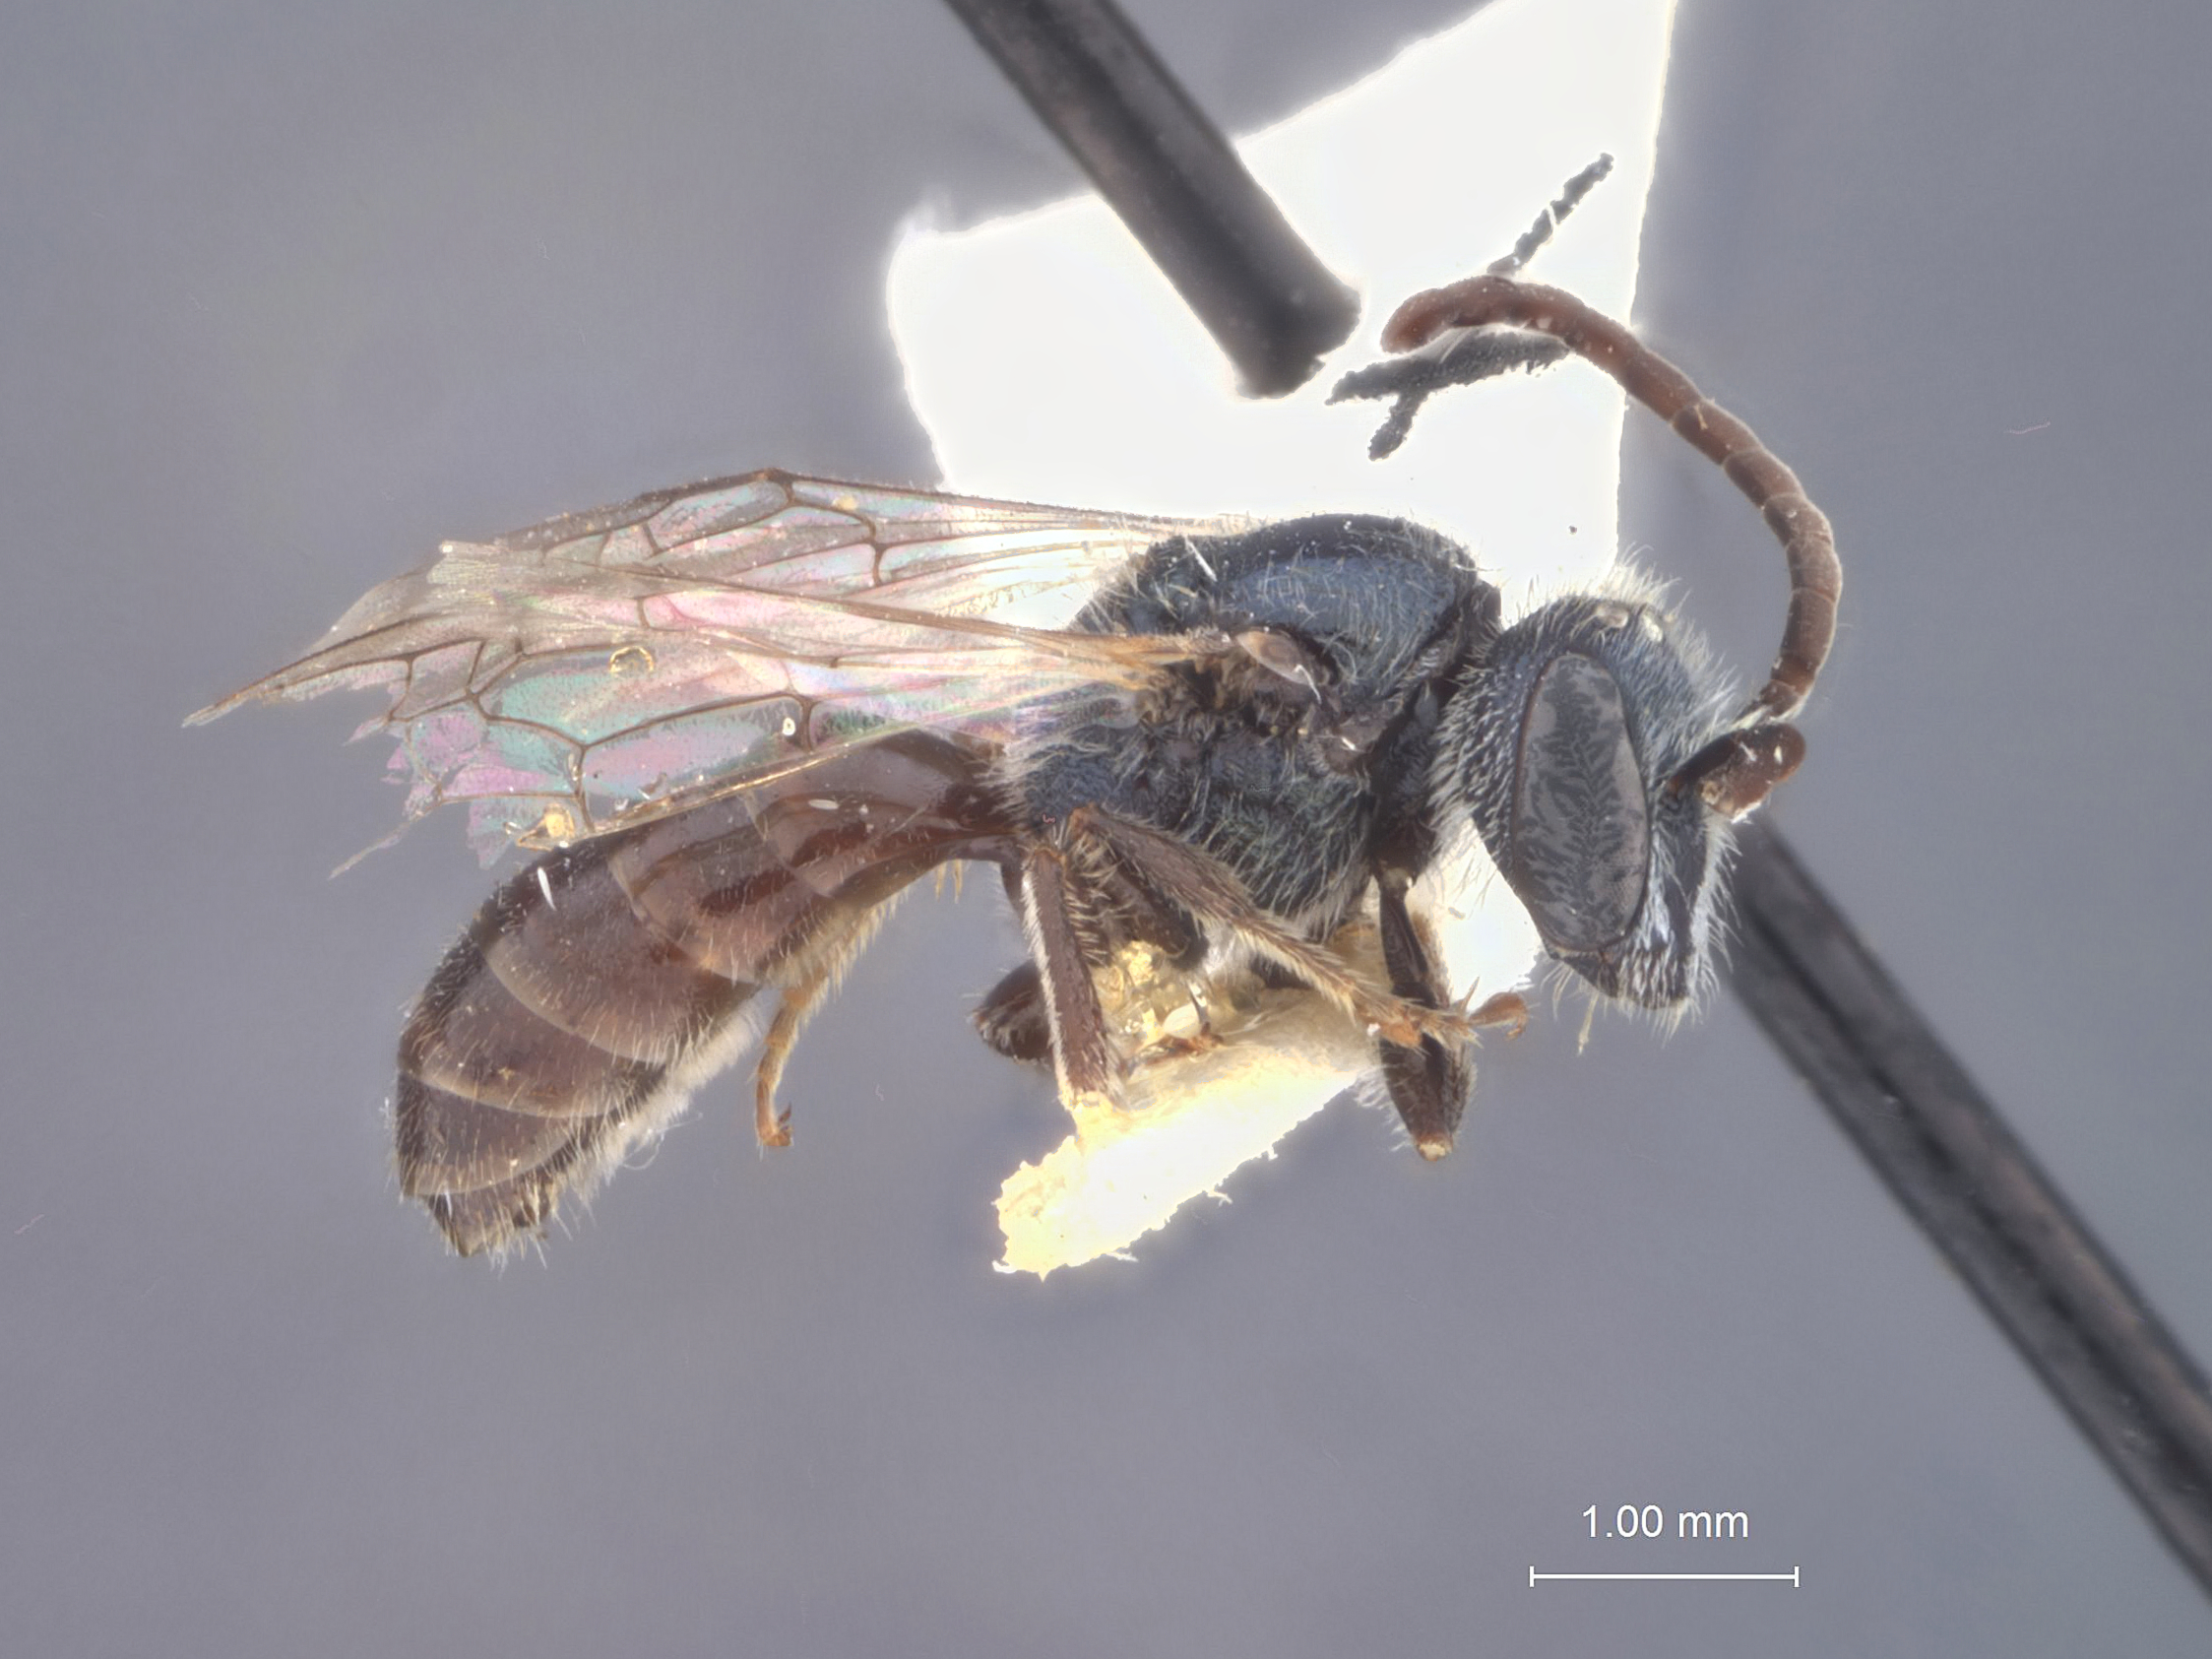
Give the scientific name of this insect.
Halictus praepes
